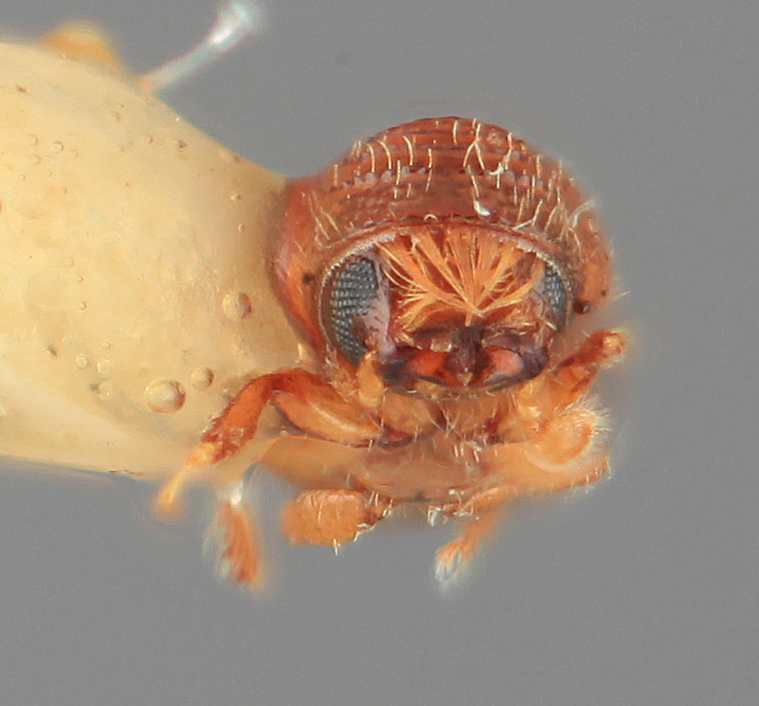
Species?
Pityophthorus debilis
